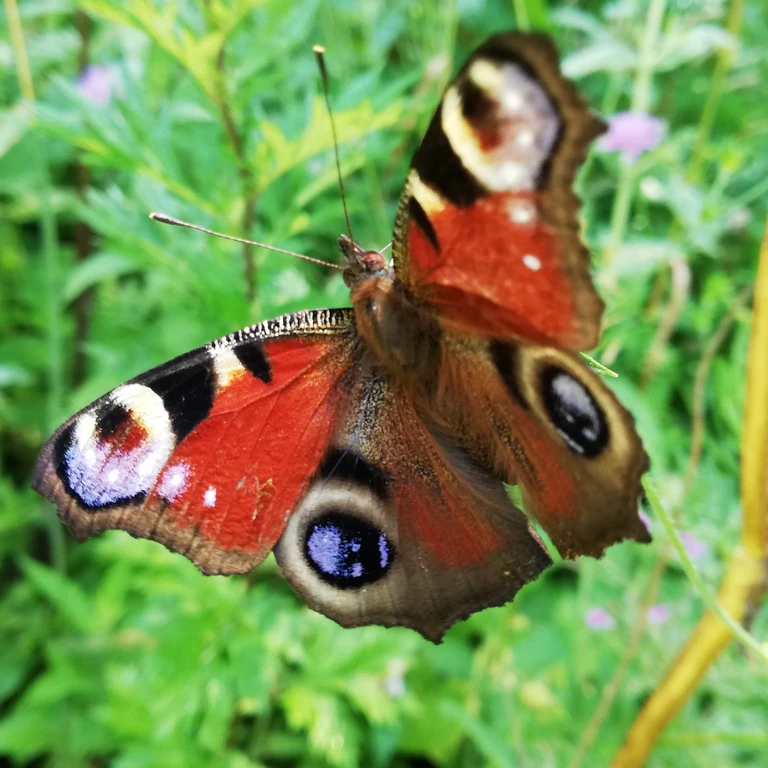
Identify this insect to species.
Aglais io
